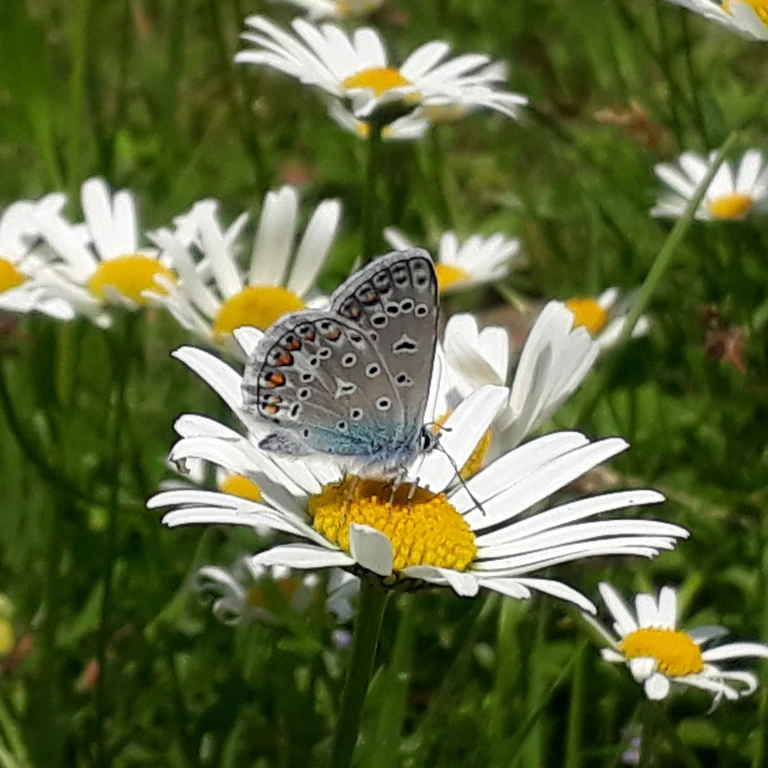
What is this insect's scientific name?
Polyommatus icarus
